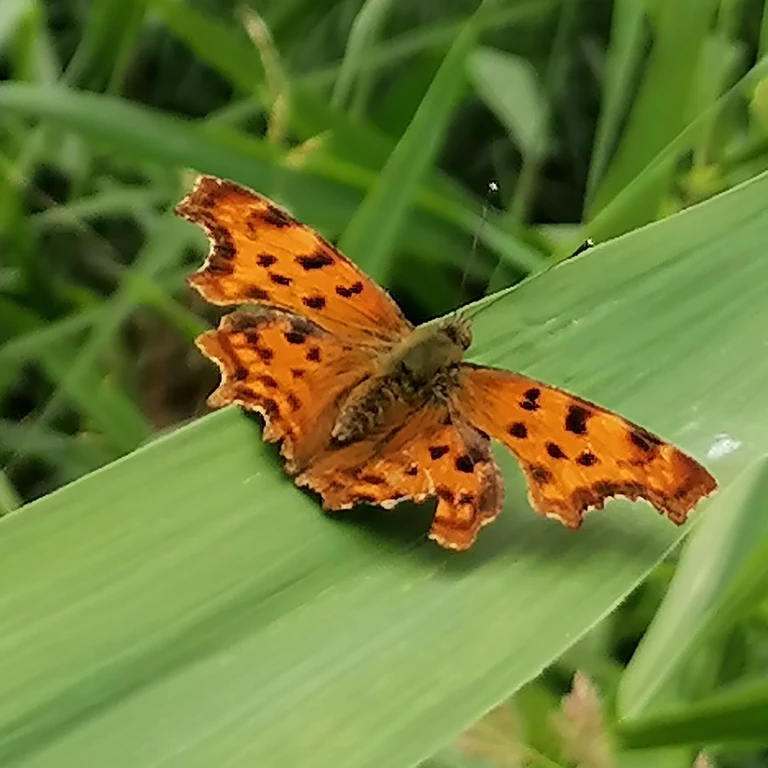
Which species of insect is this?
Polygonia c-album
